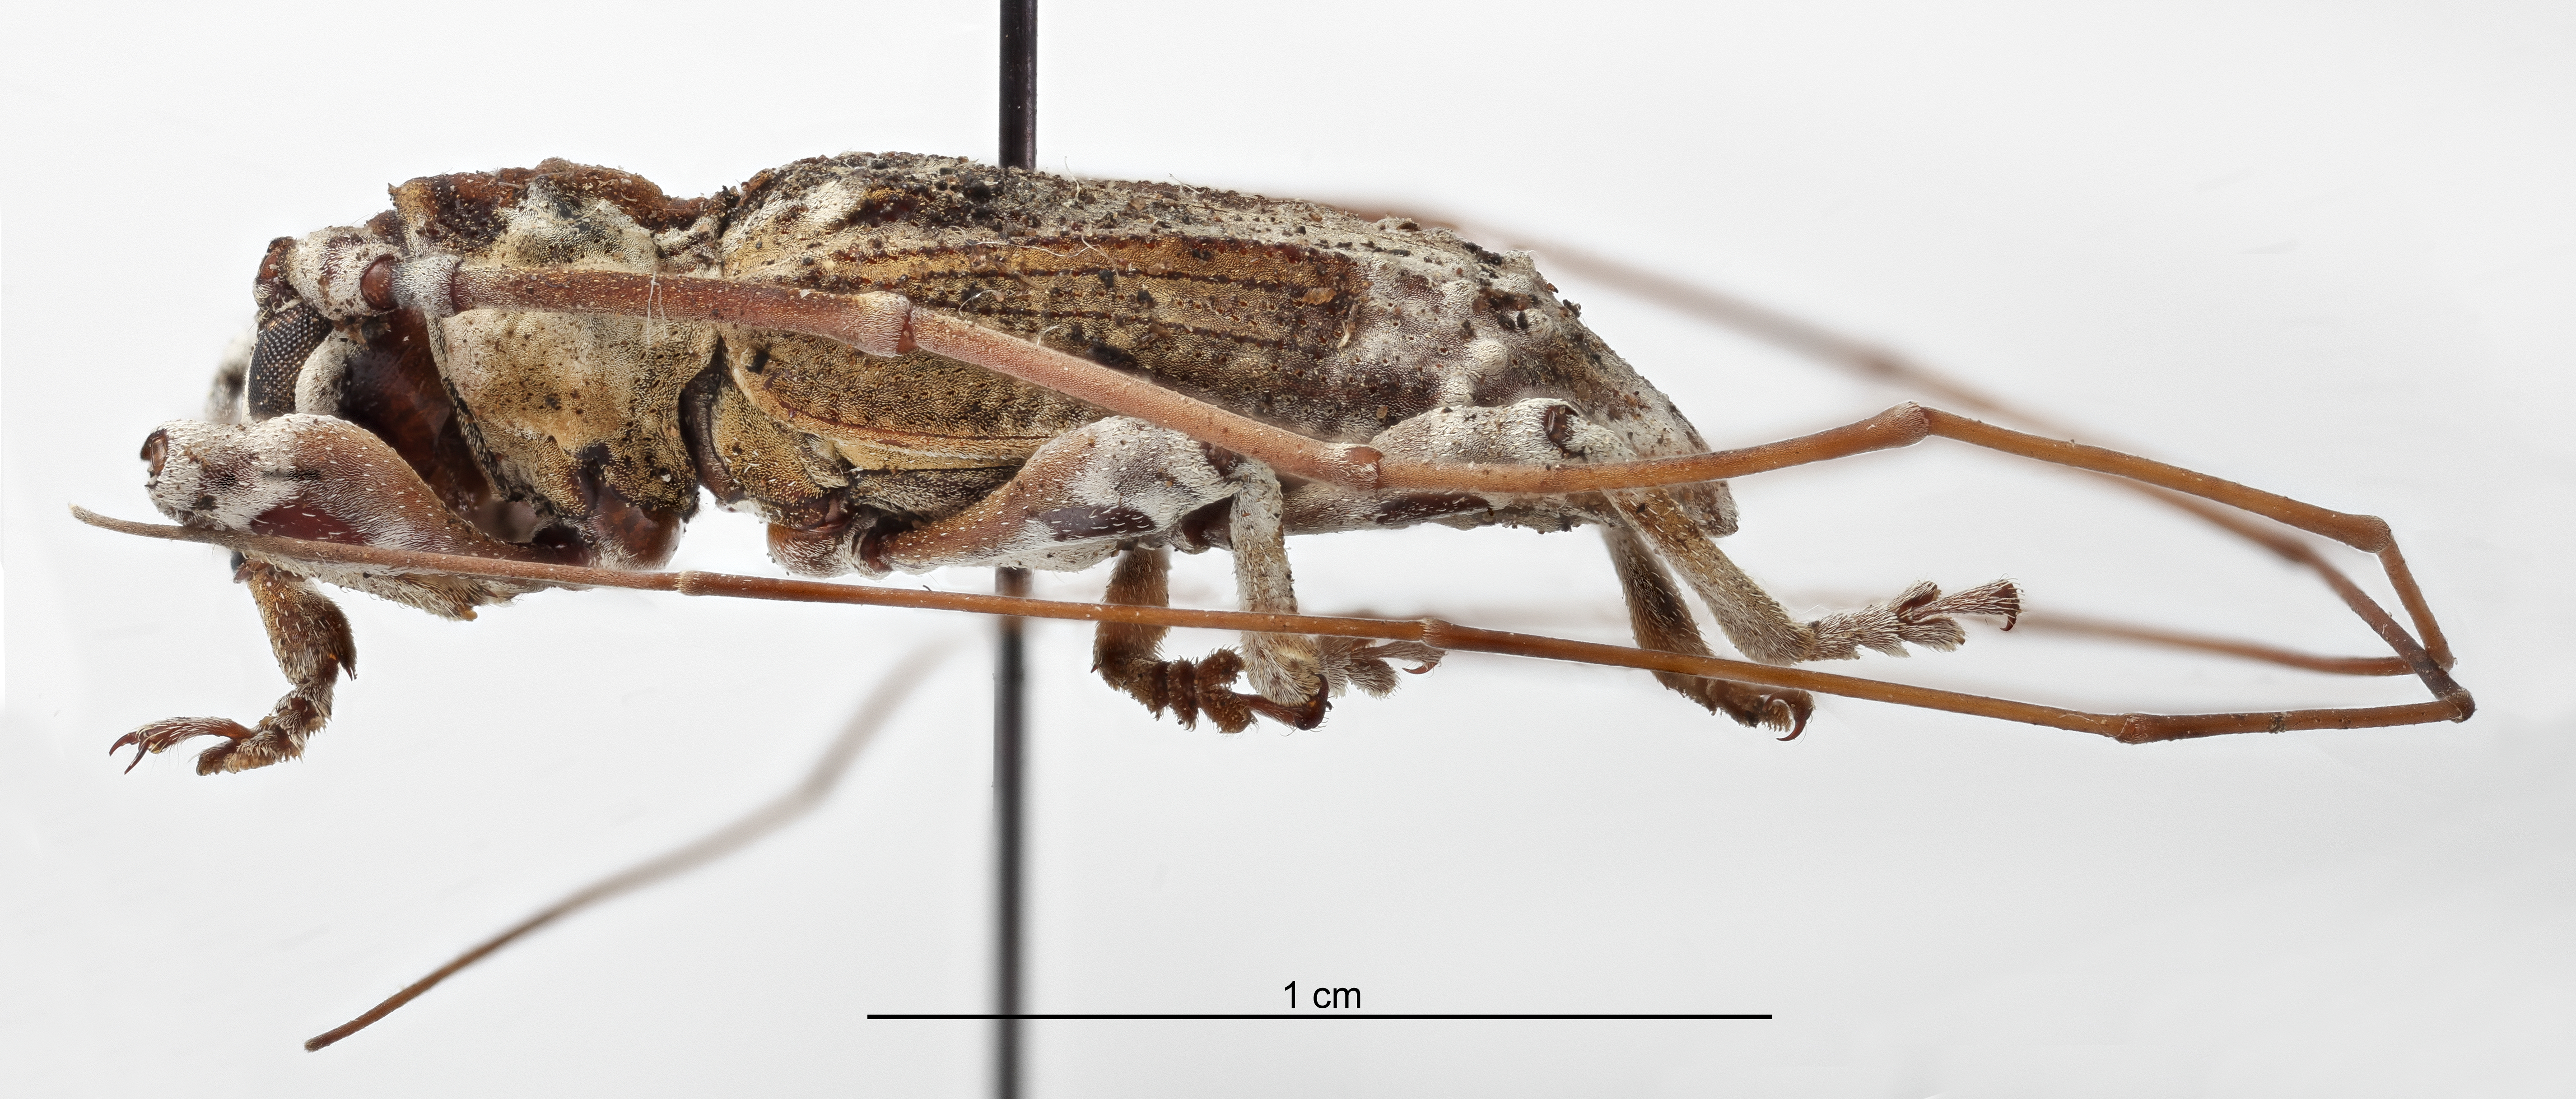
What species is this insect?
Pseudaethomerus lacordairei
